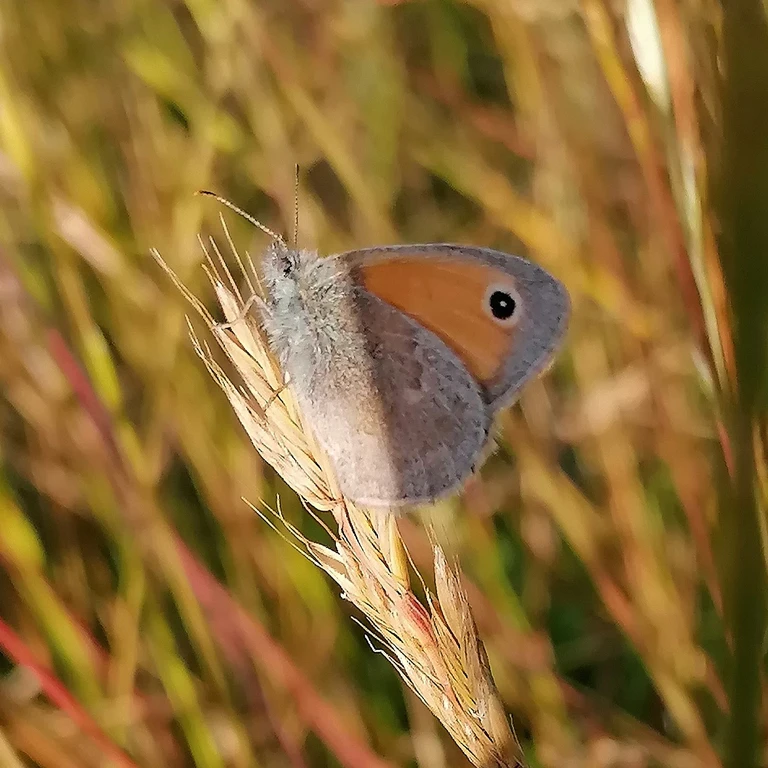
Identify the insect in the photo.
Coenonympha pamphilus
